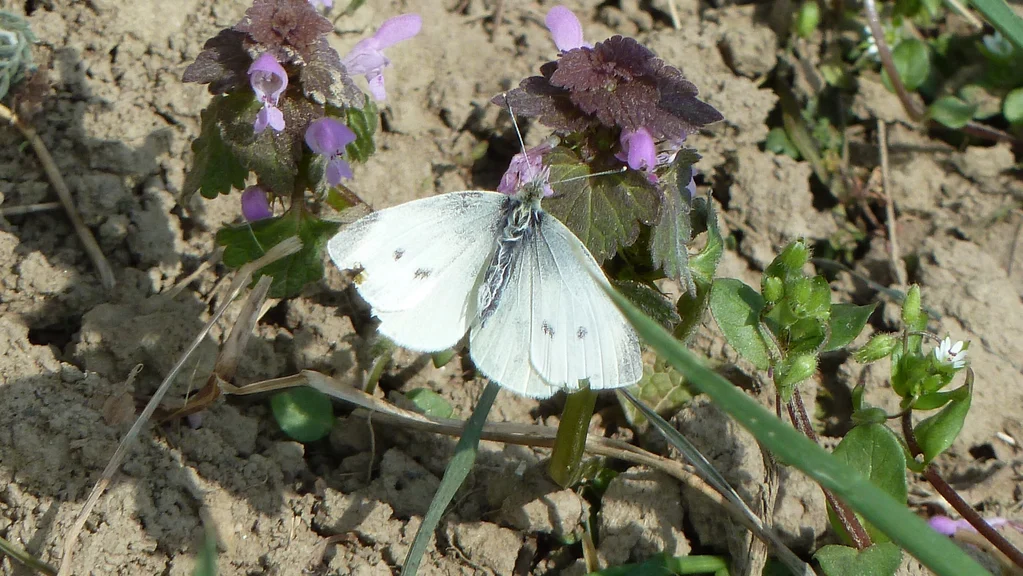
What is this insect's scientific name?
Pieris rapae
